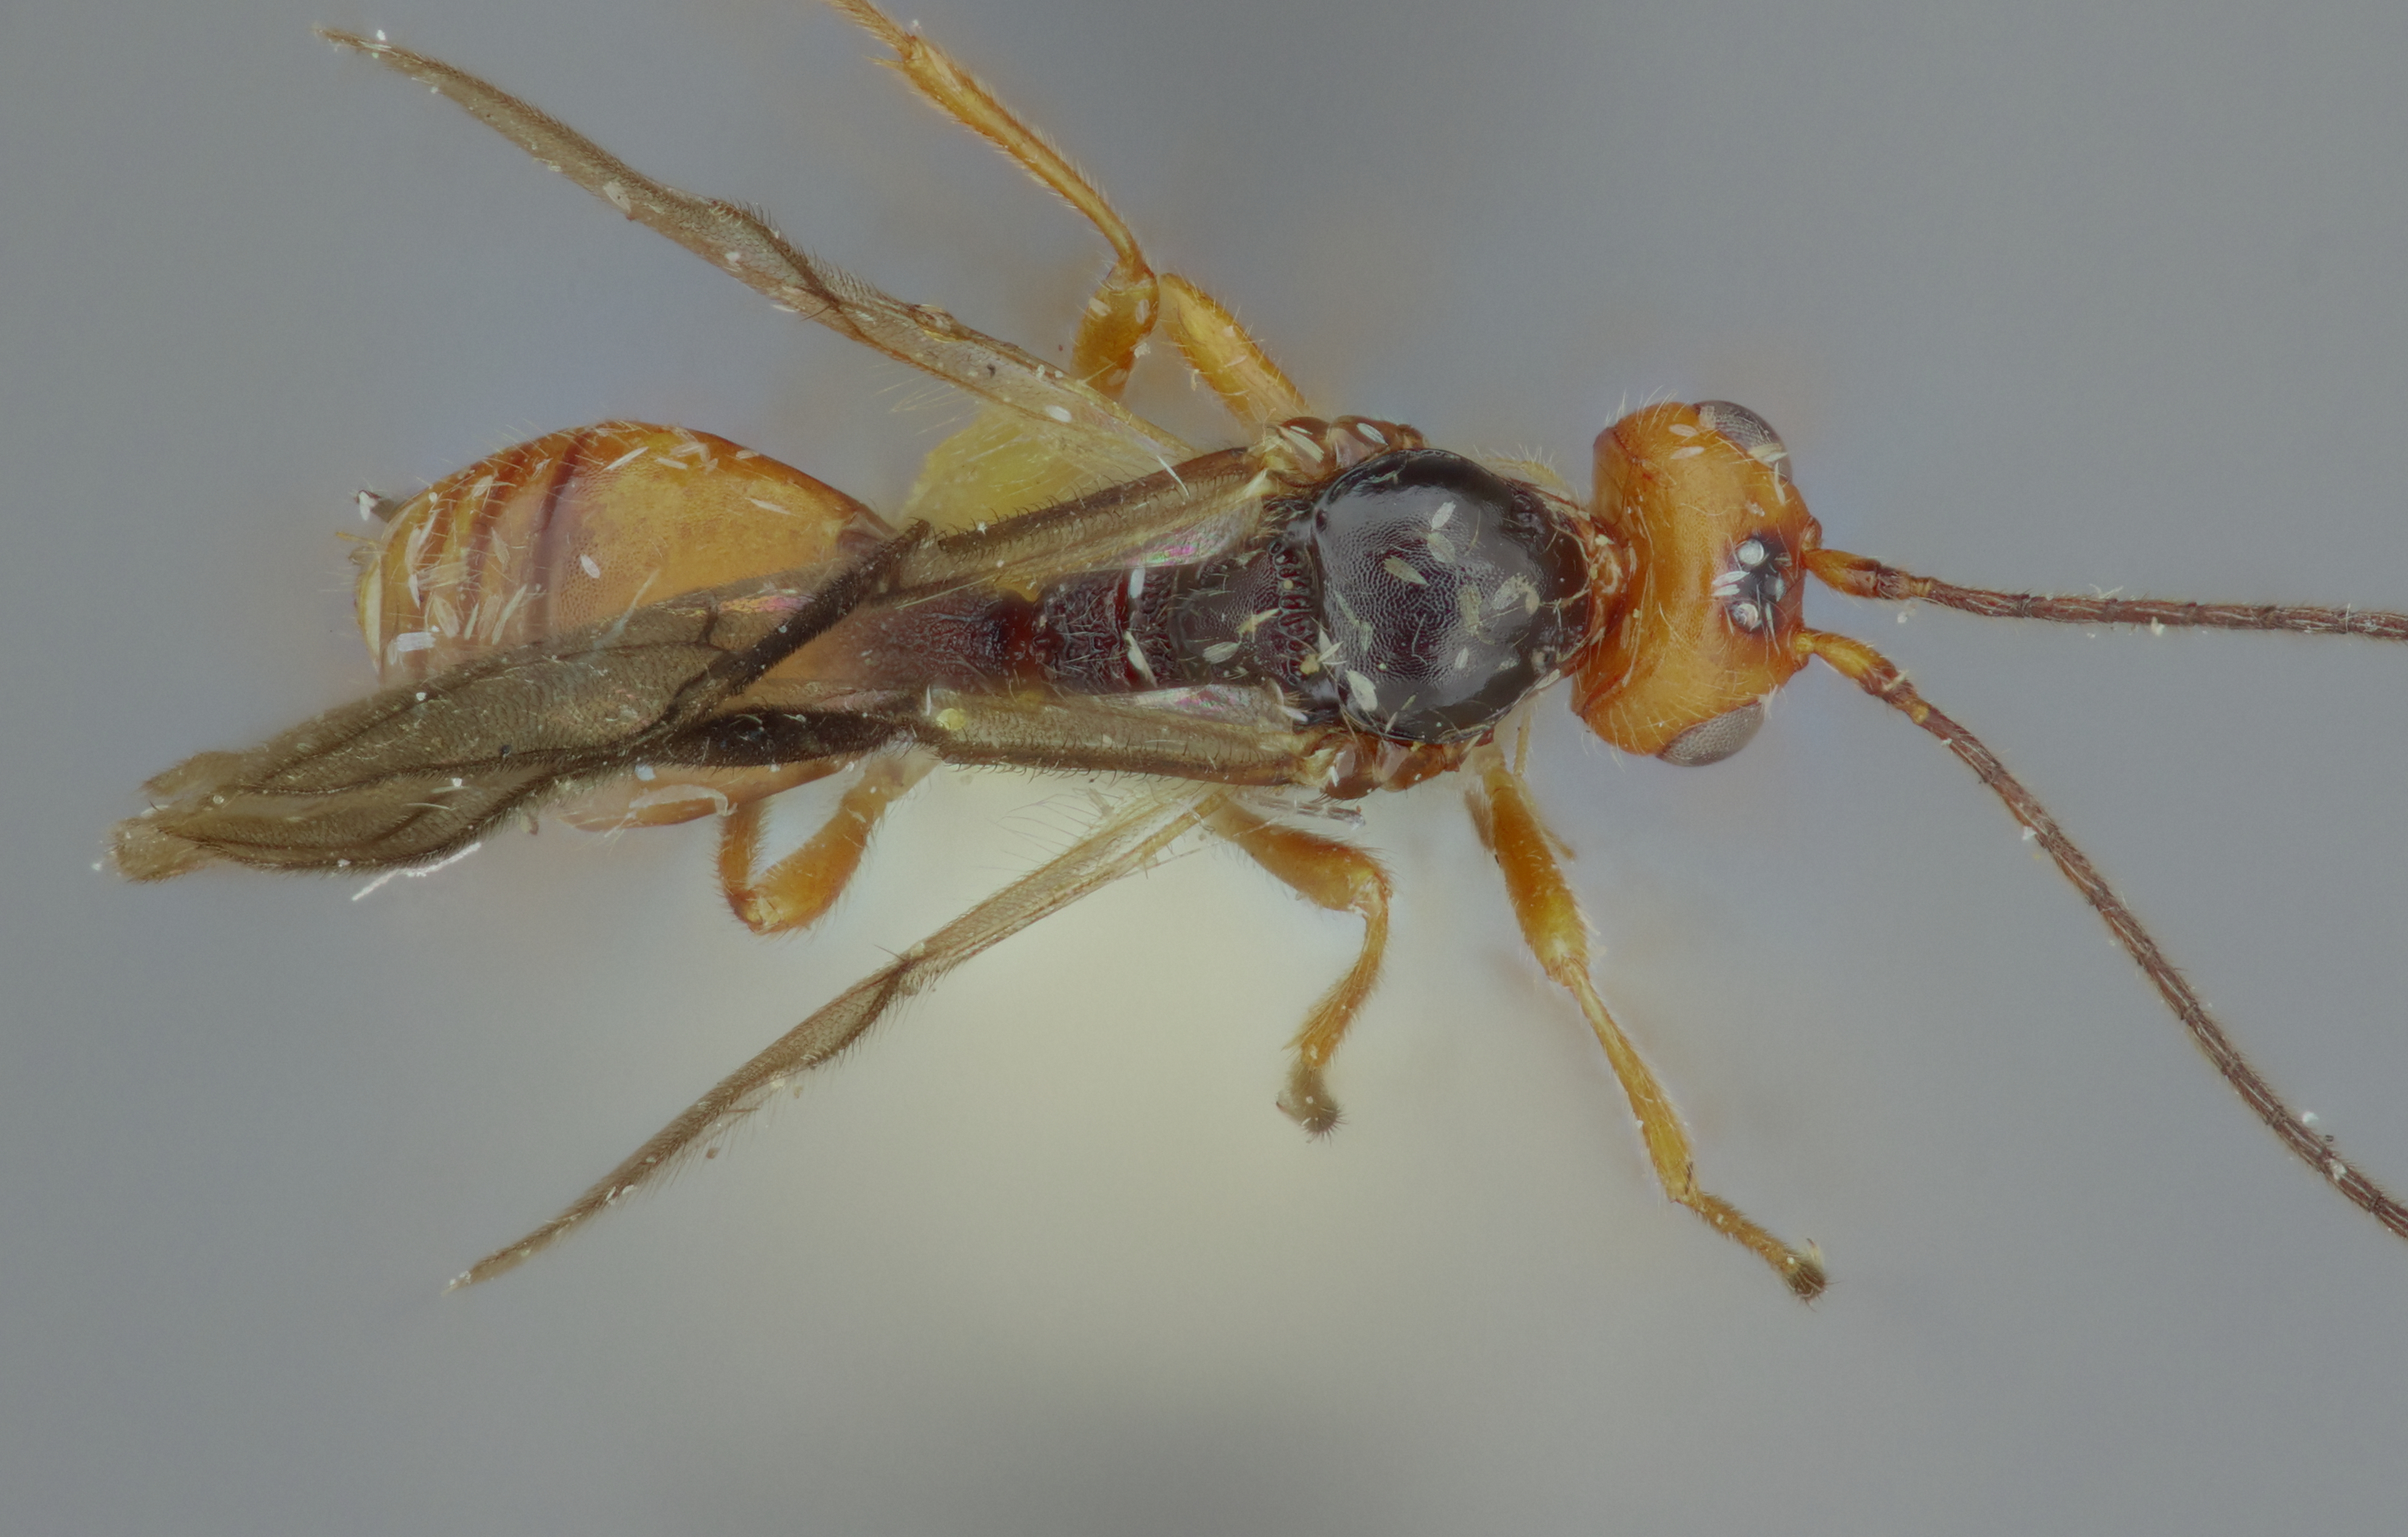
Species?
Opius sabroskyi
